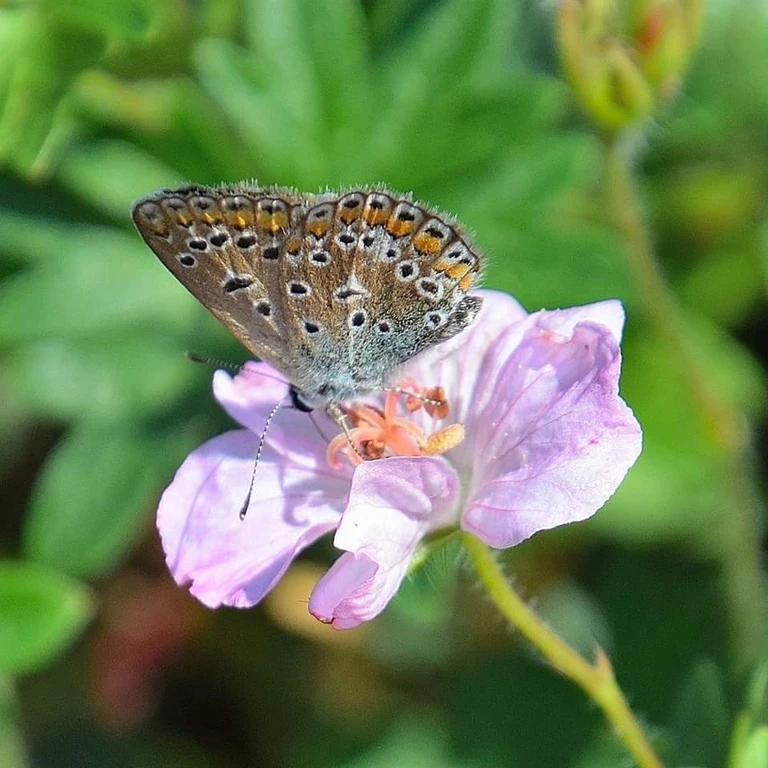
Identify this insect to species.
Polyommatus icarus
